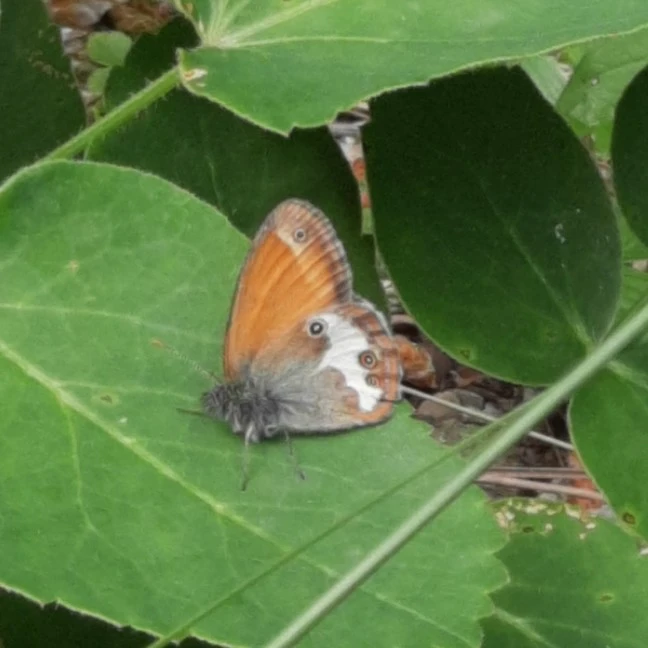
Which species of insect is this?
Coenonympha arcania
